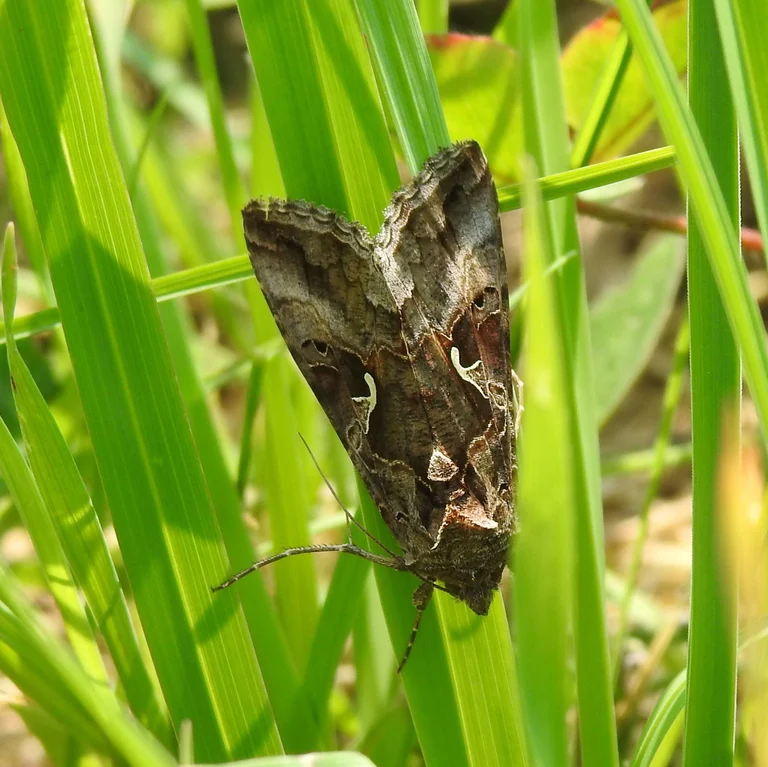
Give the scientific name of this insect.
Autographa gamma
